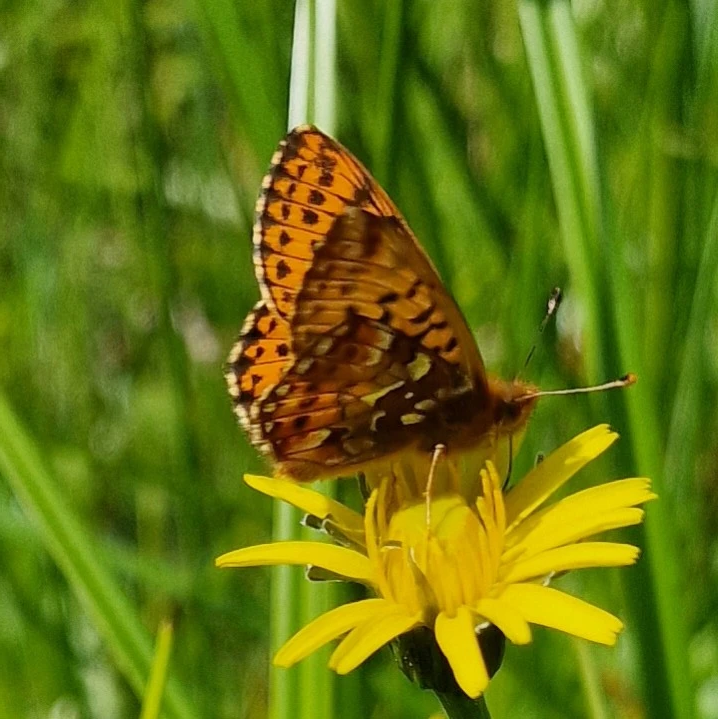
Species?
Boloria aquilonaris
